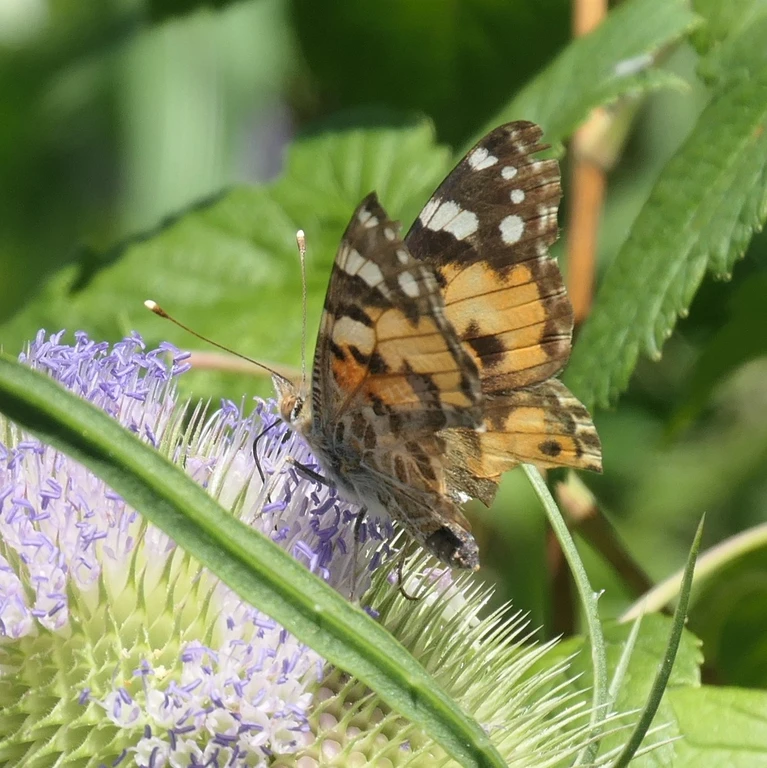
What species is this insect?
Vanessa cardui
